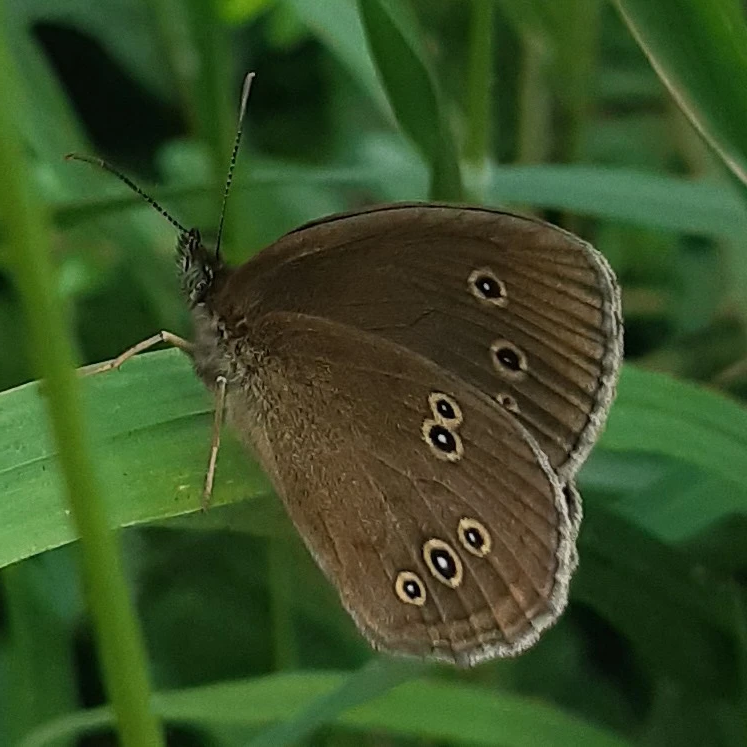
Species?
Aphantopus hyperantus
